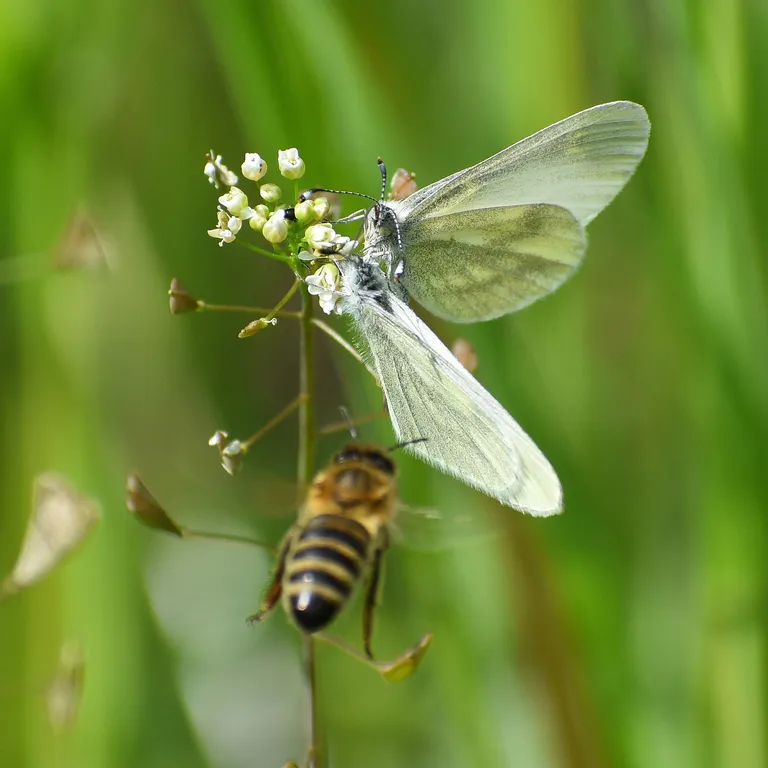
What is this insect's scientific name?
Leptidea sinapis/juvernica
